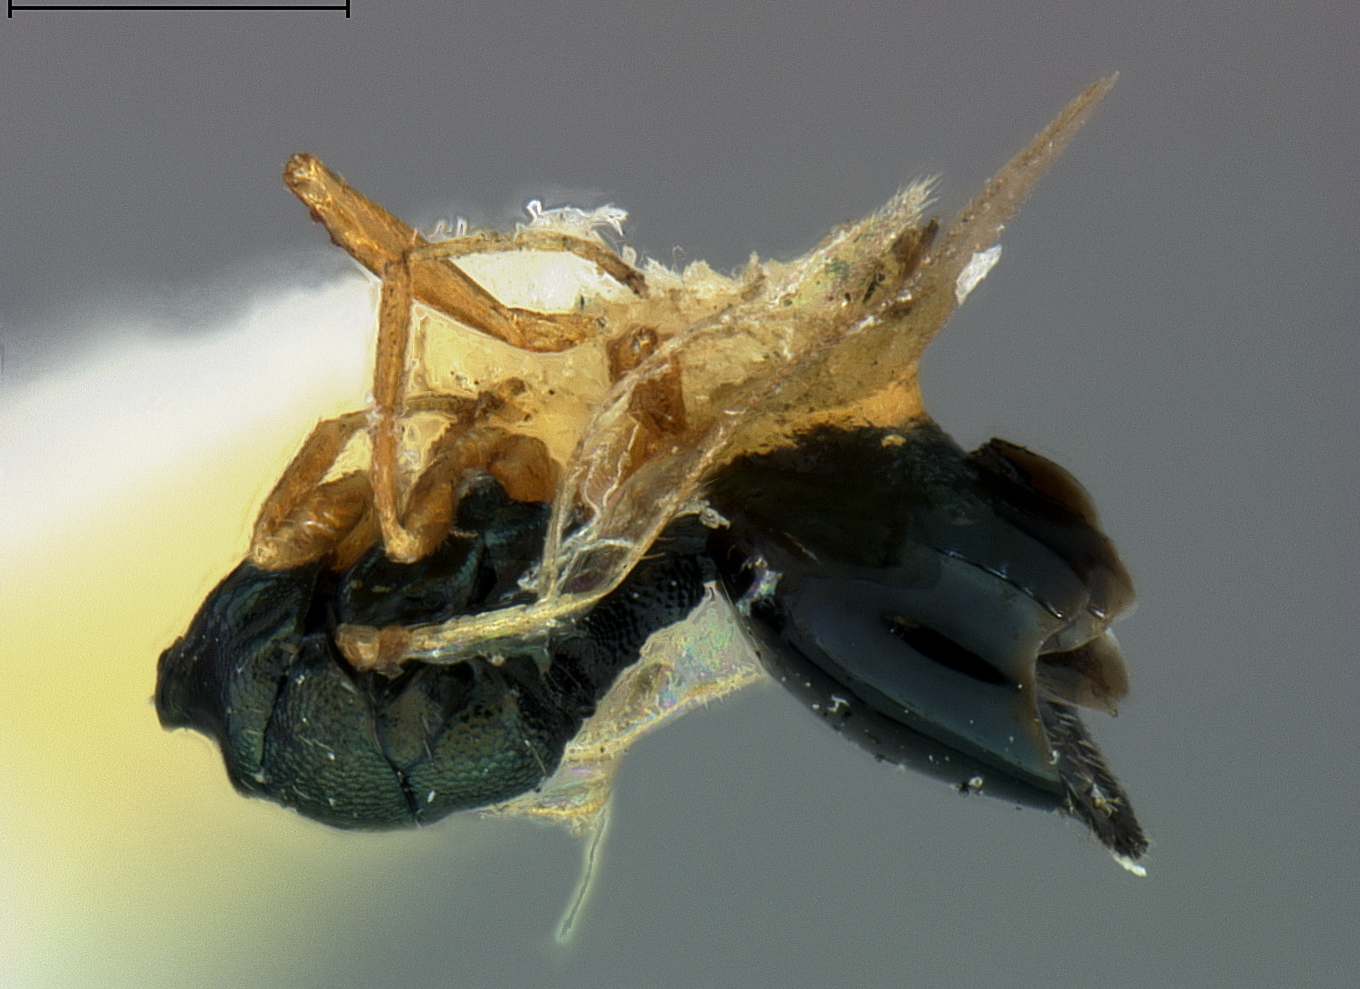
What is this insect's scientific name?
Cryptoprymnus illinoisensis
